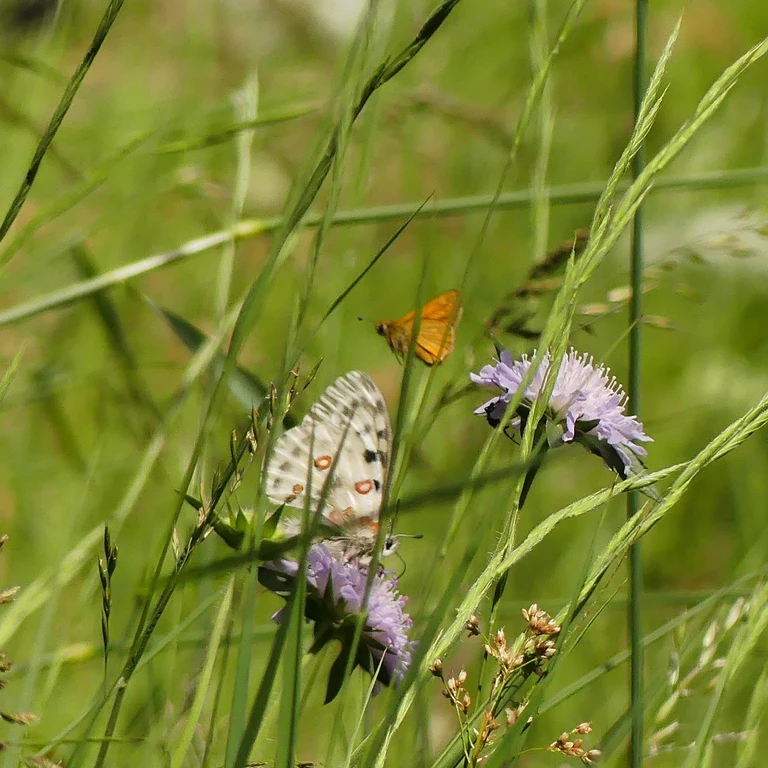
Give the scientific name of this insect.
Parnassius apollo
